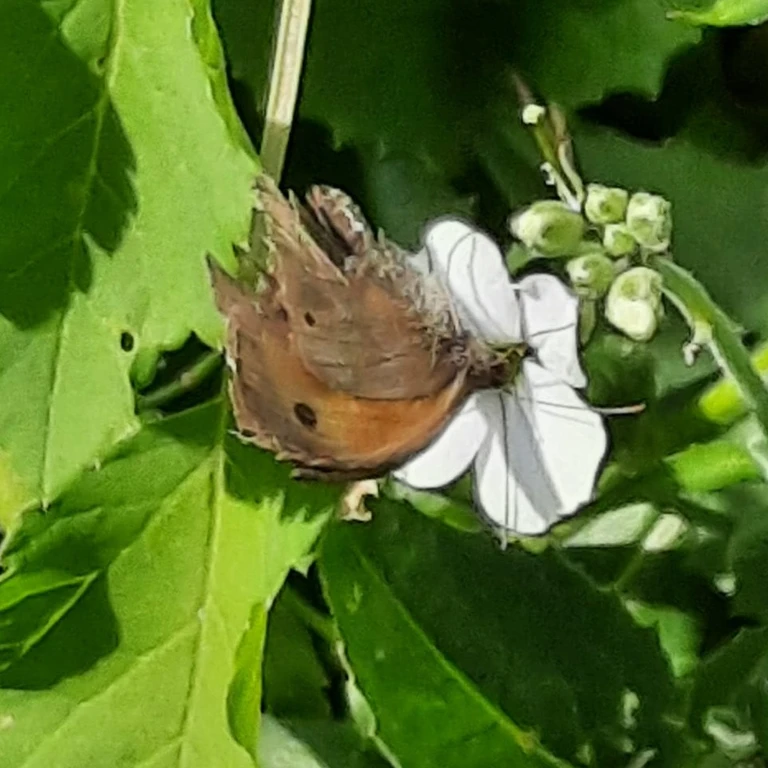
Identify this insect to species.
Maniola jurtina
